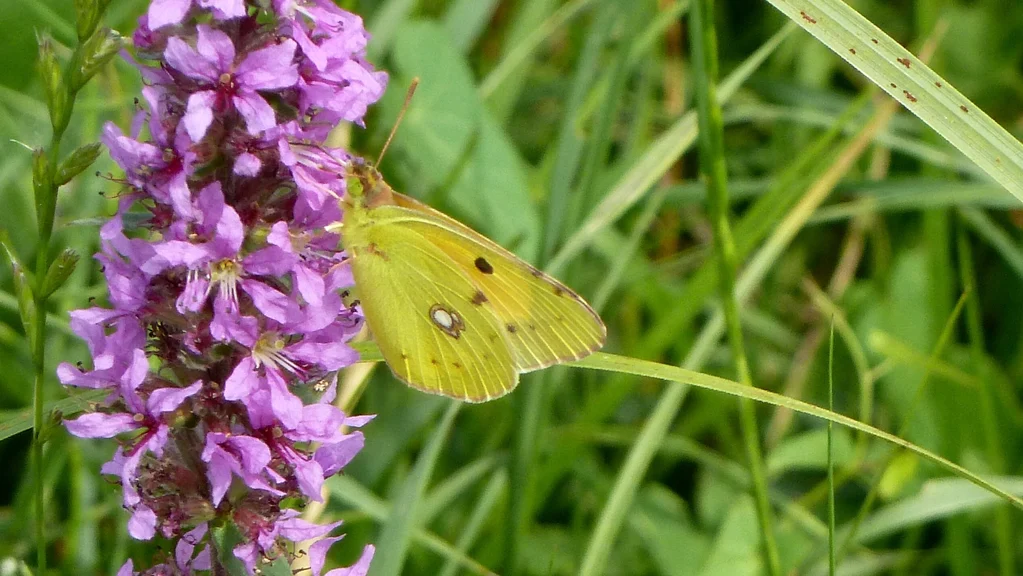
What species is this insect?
Colias croceus
